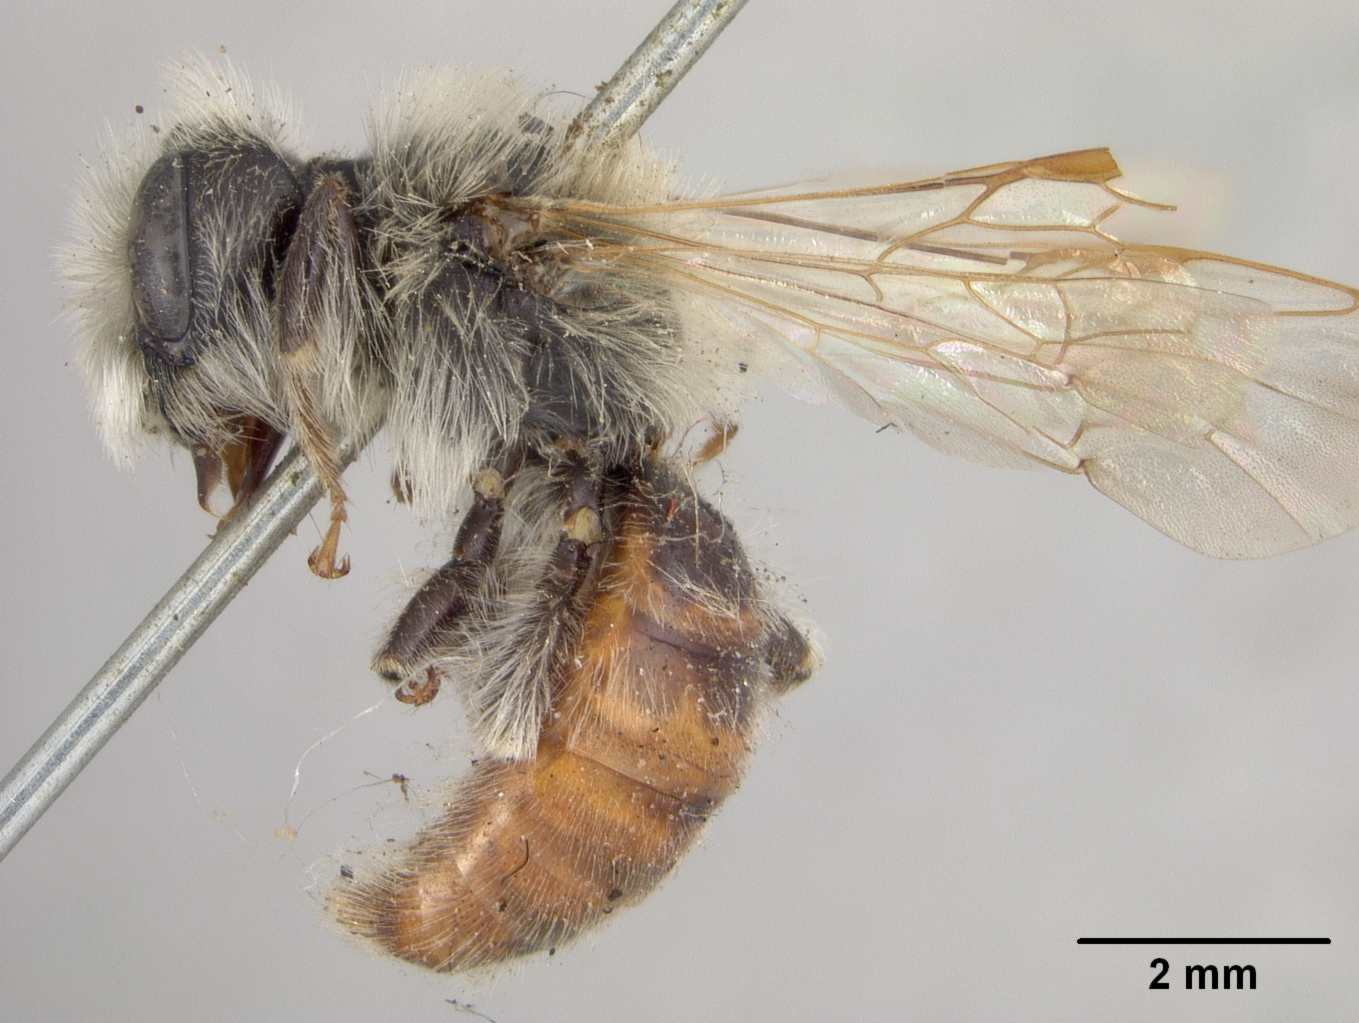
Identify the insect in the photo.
Cilissa erythrogaster
